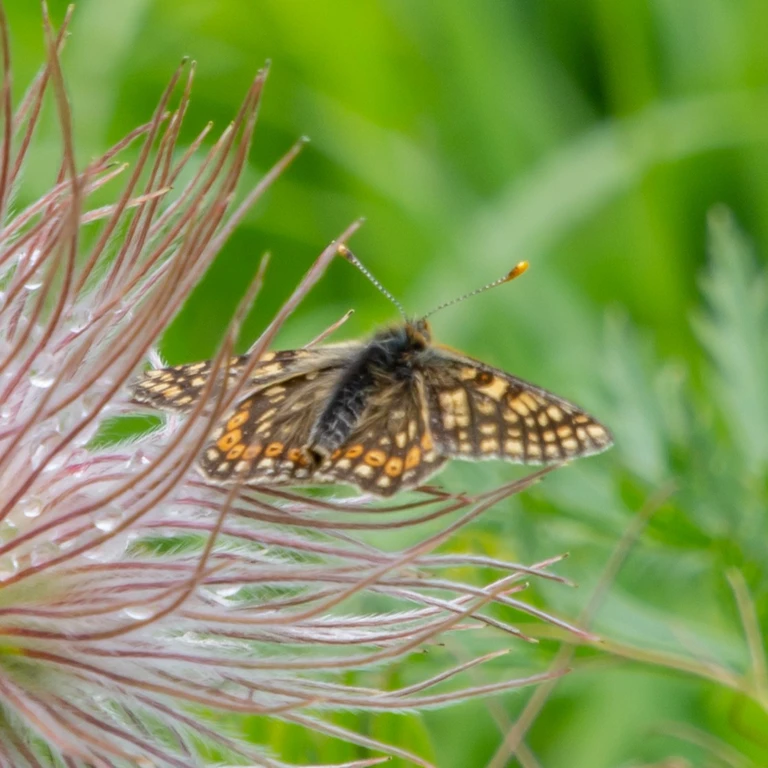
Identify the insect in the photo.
Euphydryas aurinia
